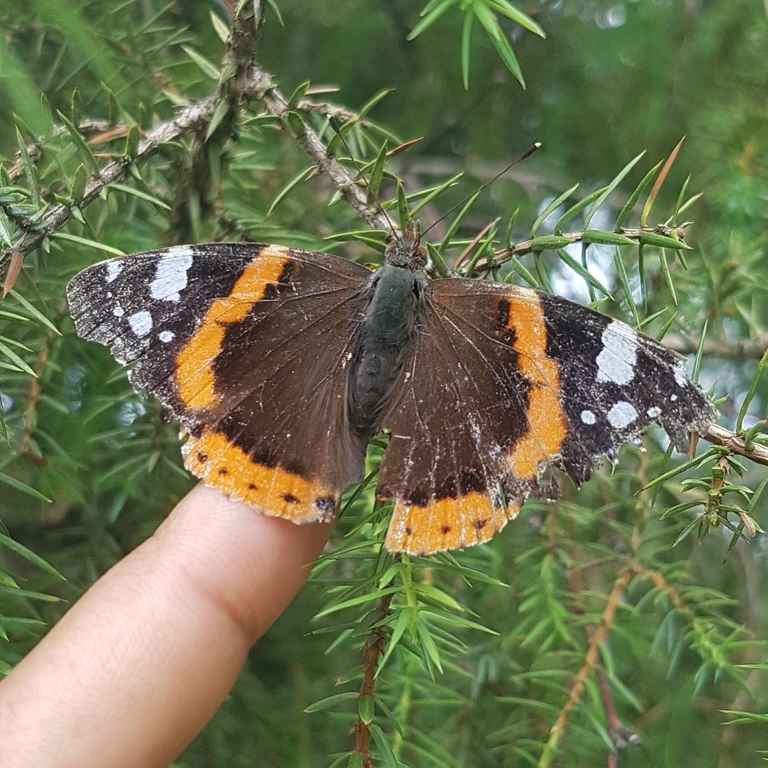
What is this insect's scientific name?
Vanessa atalanta
